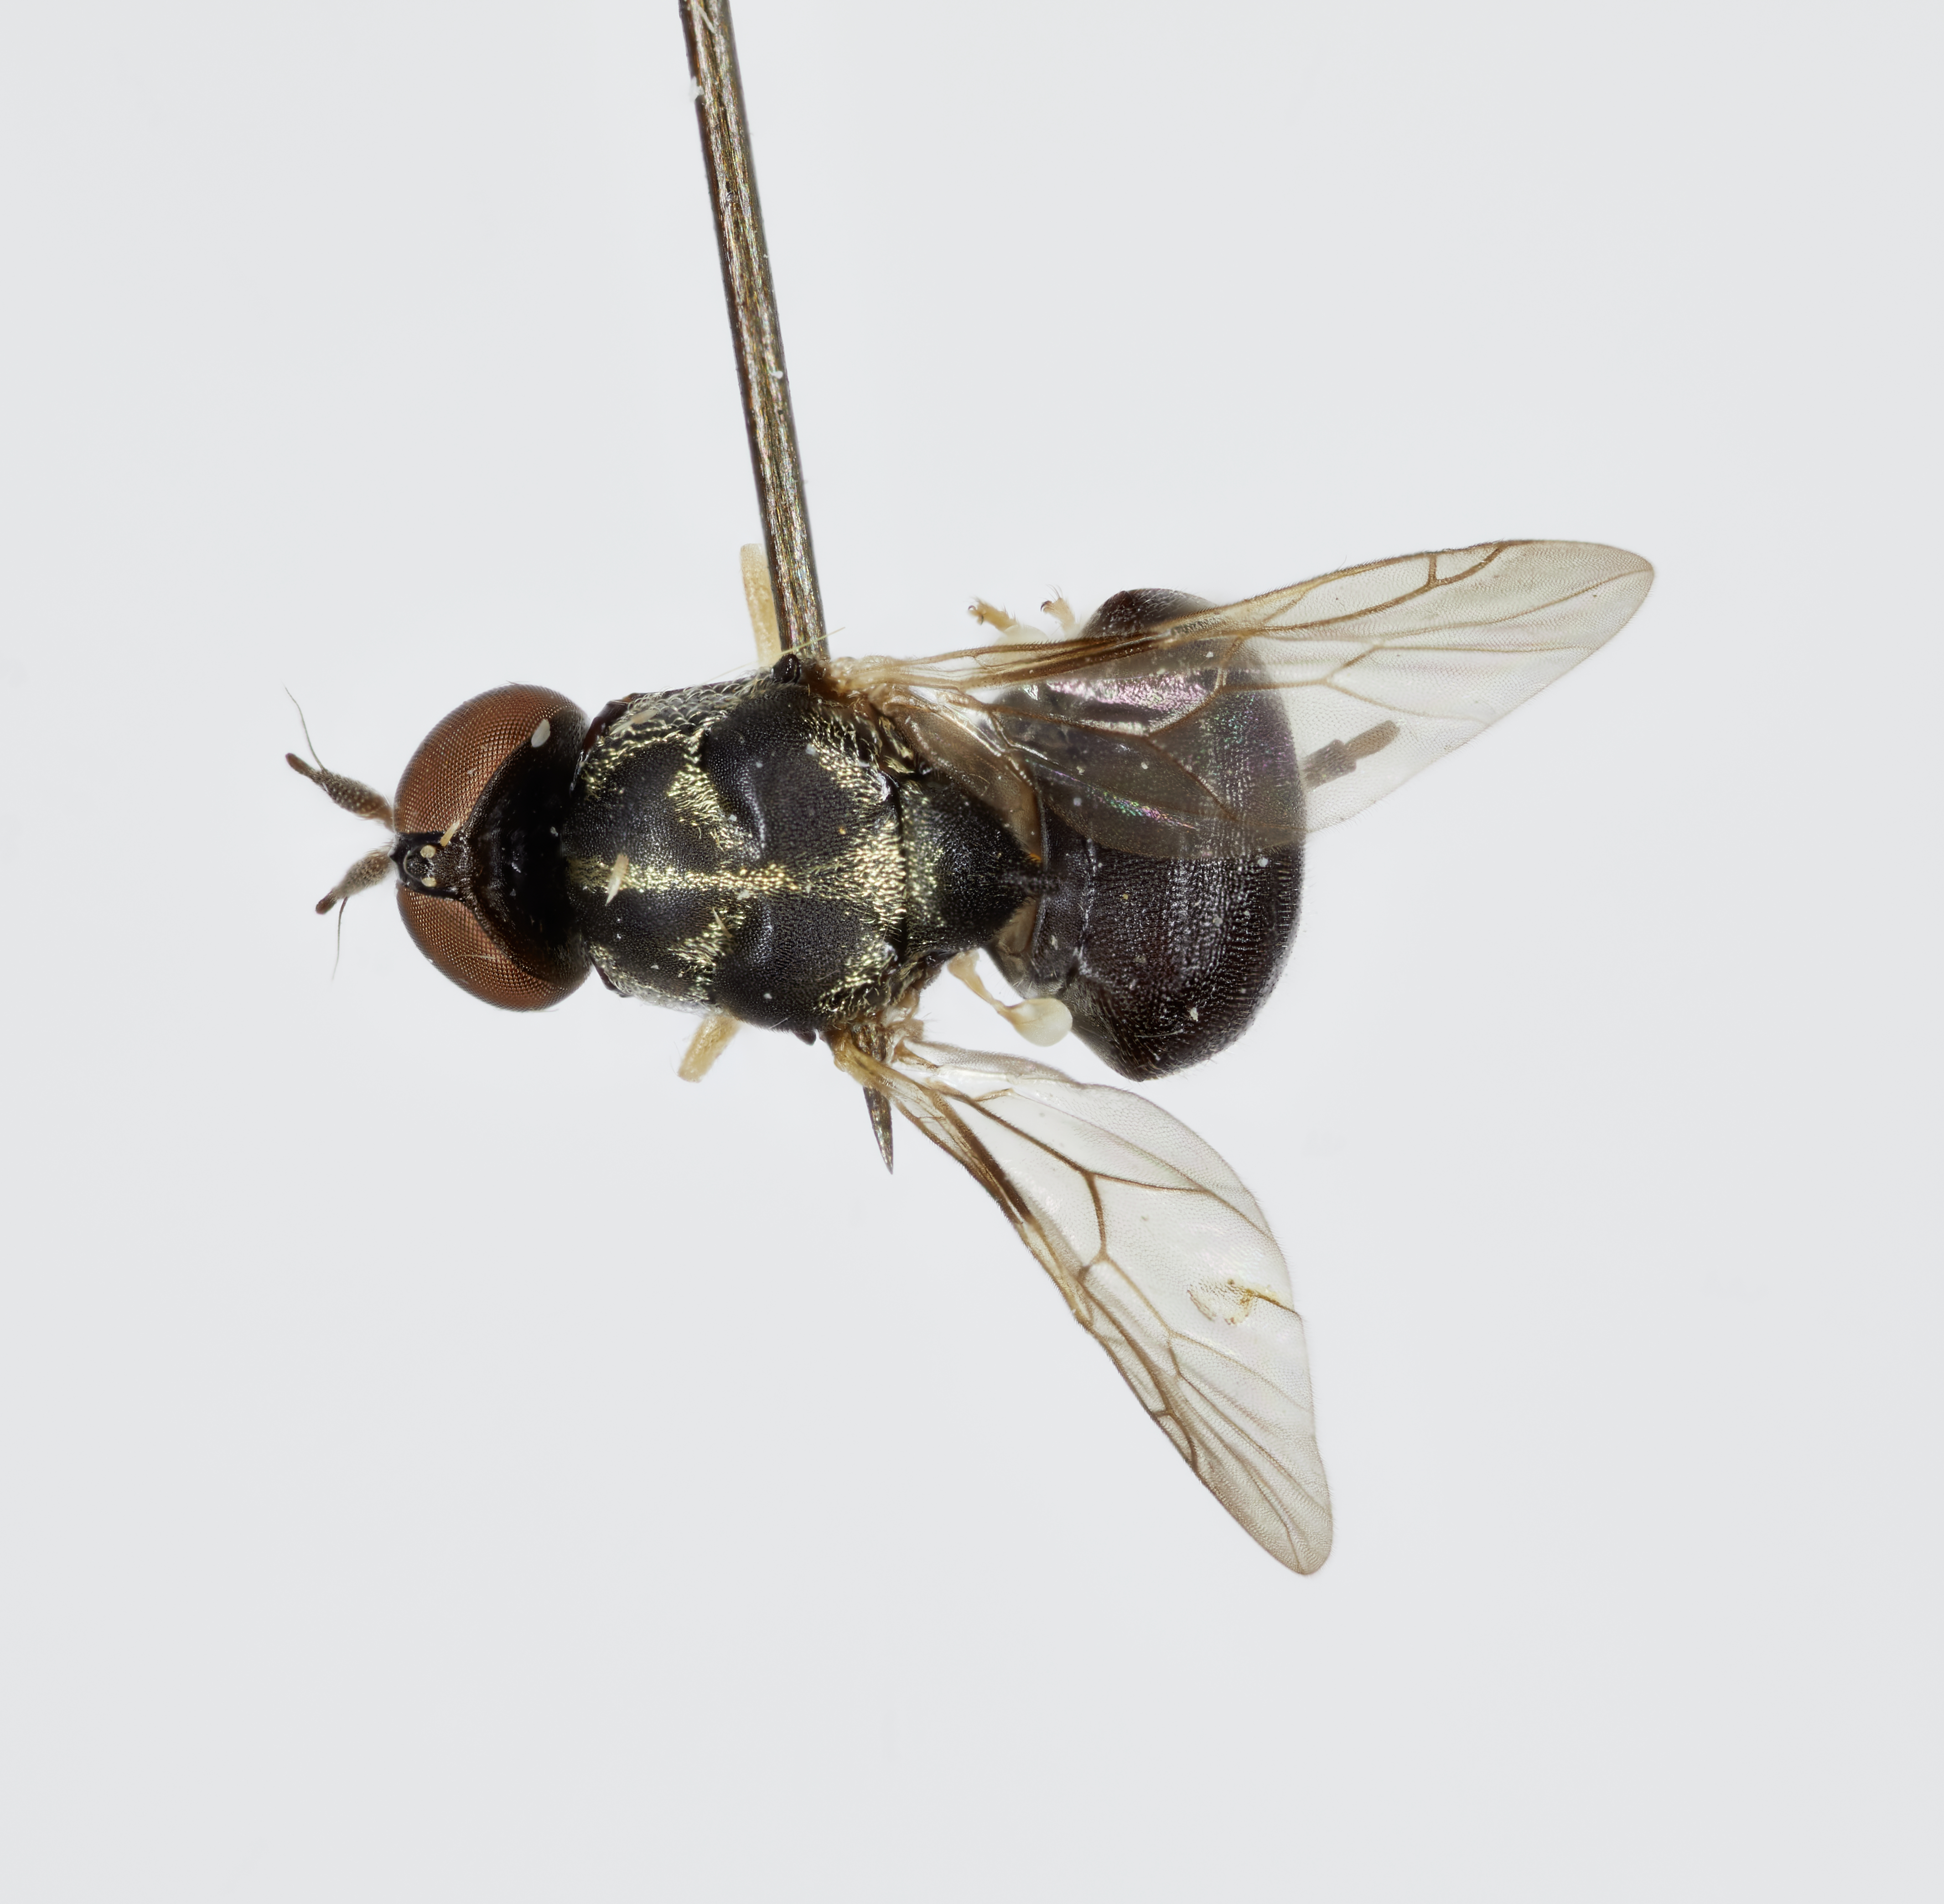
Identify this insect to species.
Chalcomorphina planes
